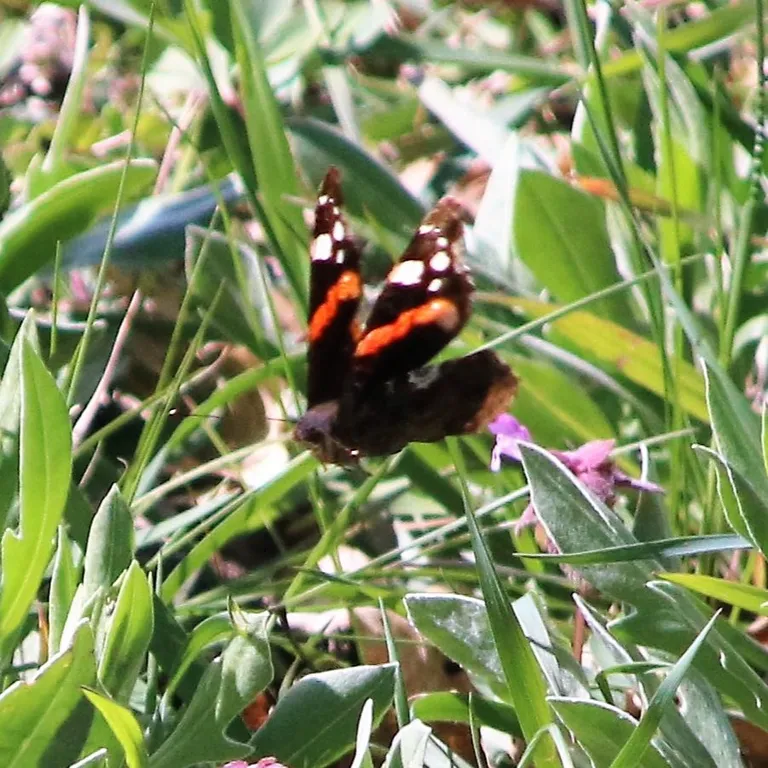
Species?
Vanessa atalanta
